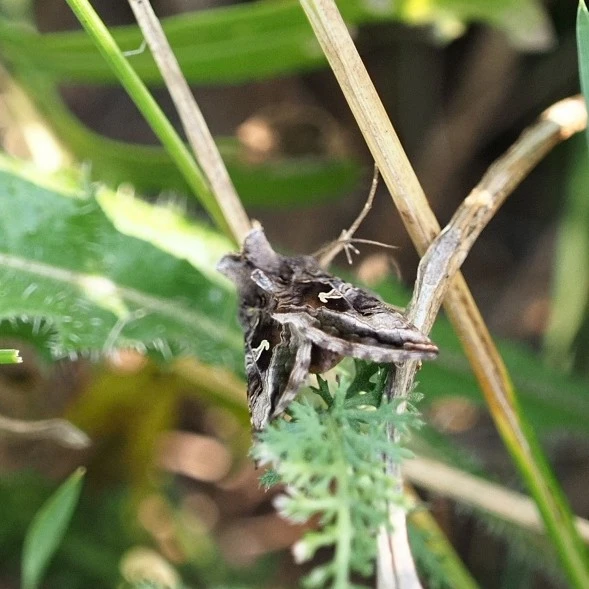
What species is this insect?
Autographa gamma
